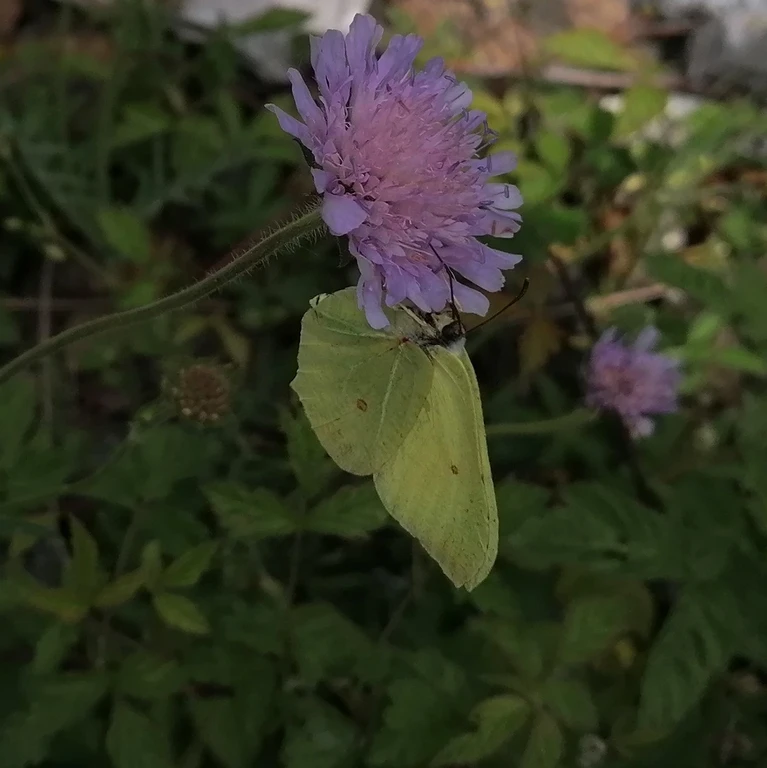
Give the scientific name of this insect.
Gonepteryx rhamni
